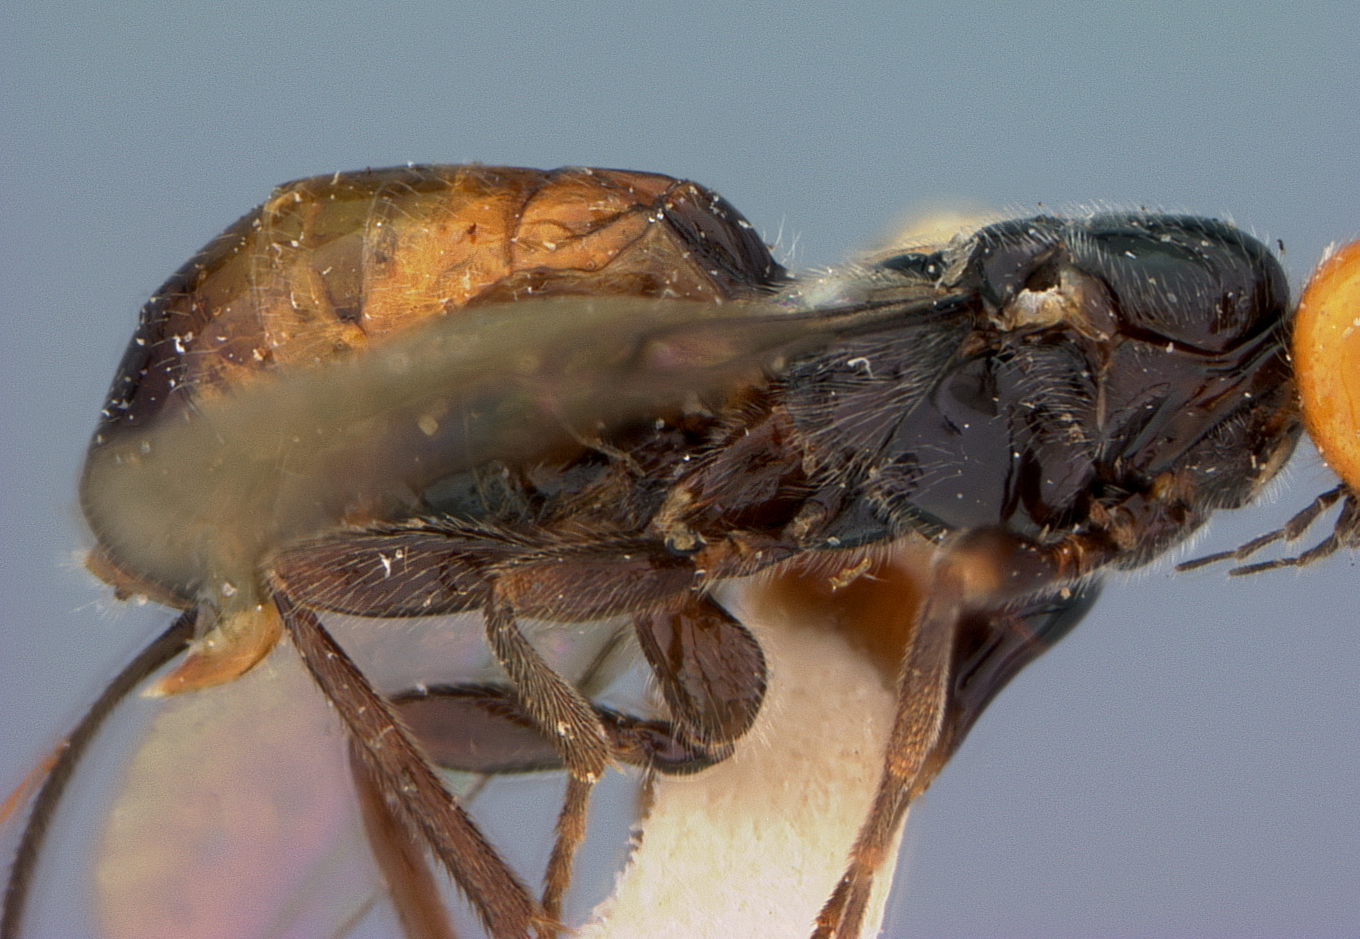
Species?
Coeloides scolyti
